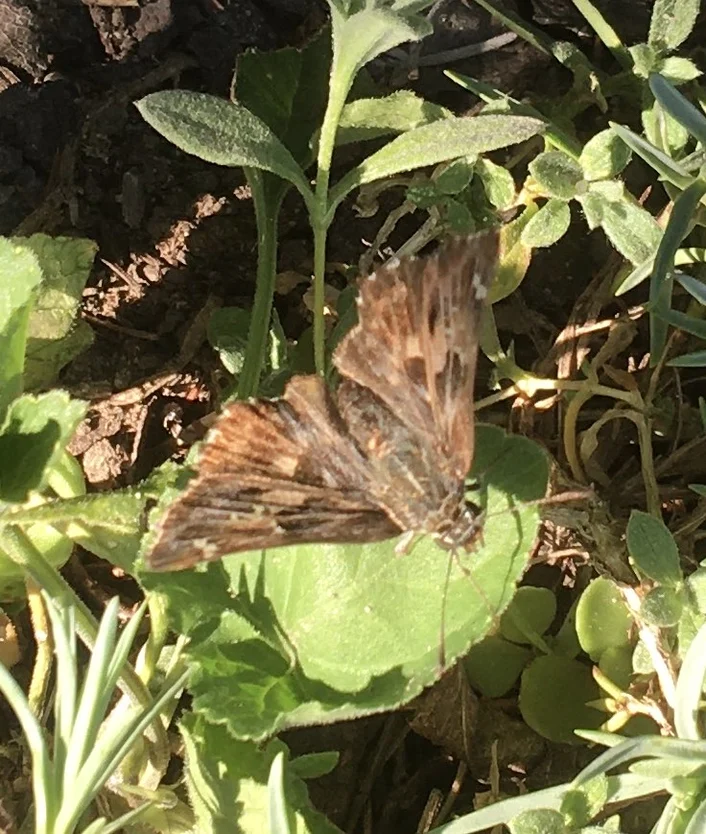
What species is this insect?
Carcharodus alceae
